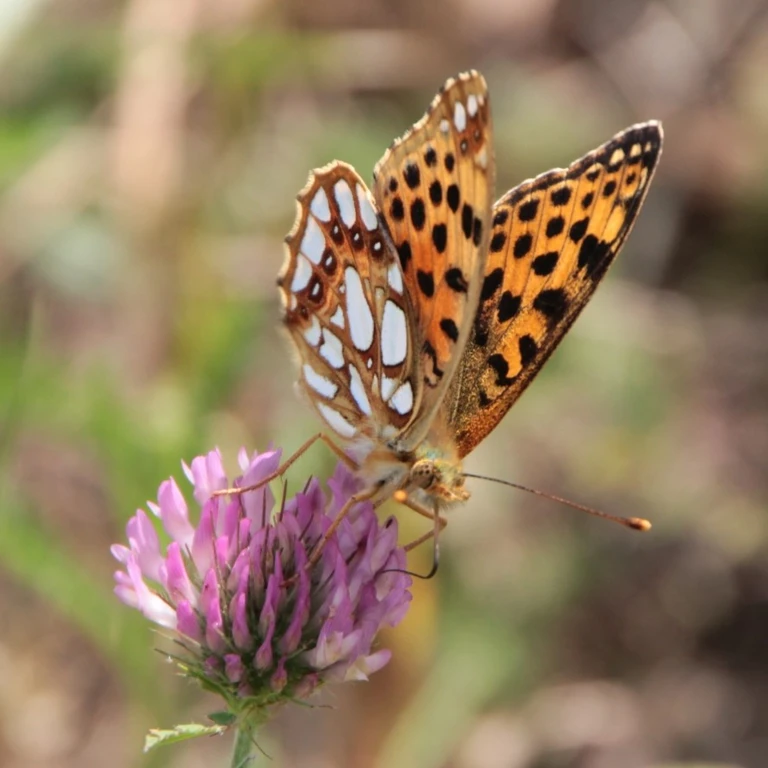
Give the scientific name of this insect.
Issoria lathonia
